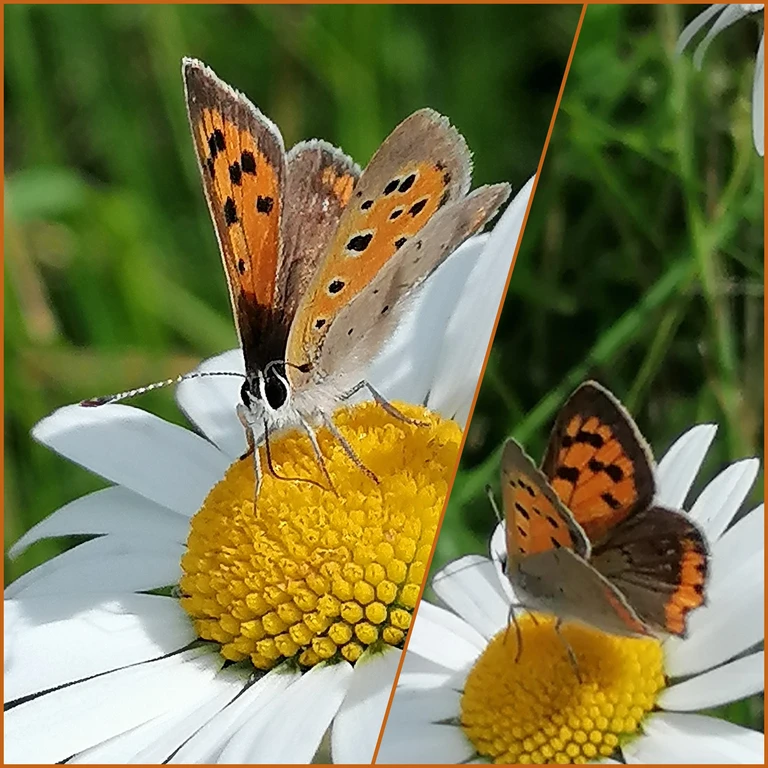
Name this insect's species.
Lycaena phlaeas
